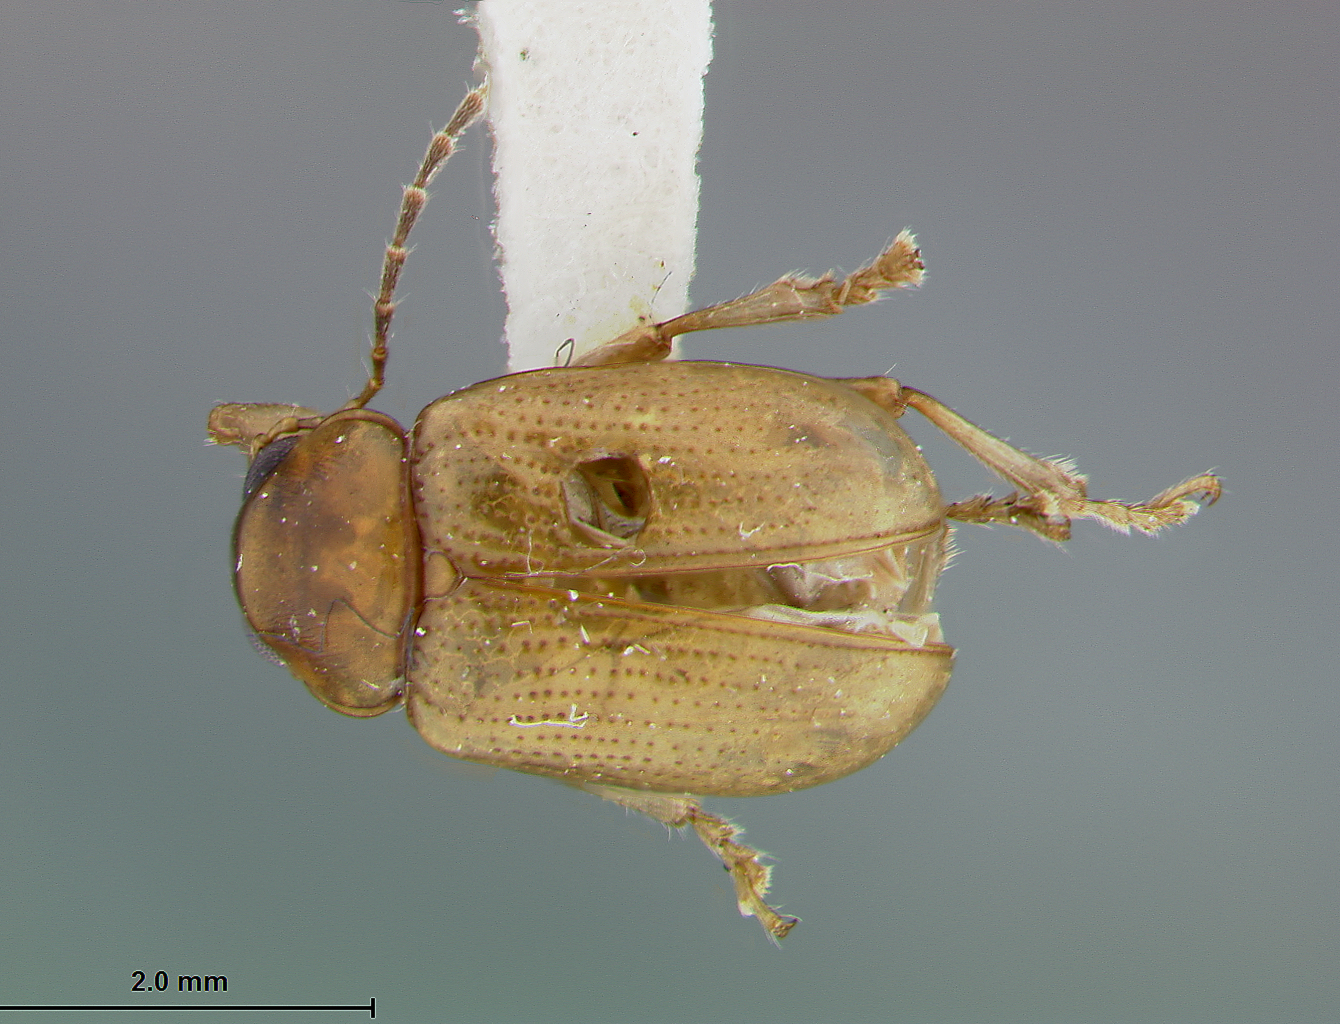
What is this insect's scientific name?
Metachroma bredeni
